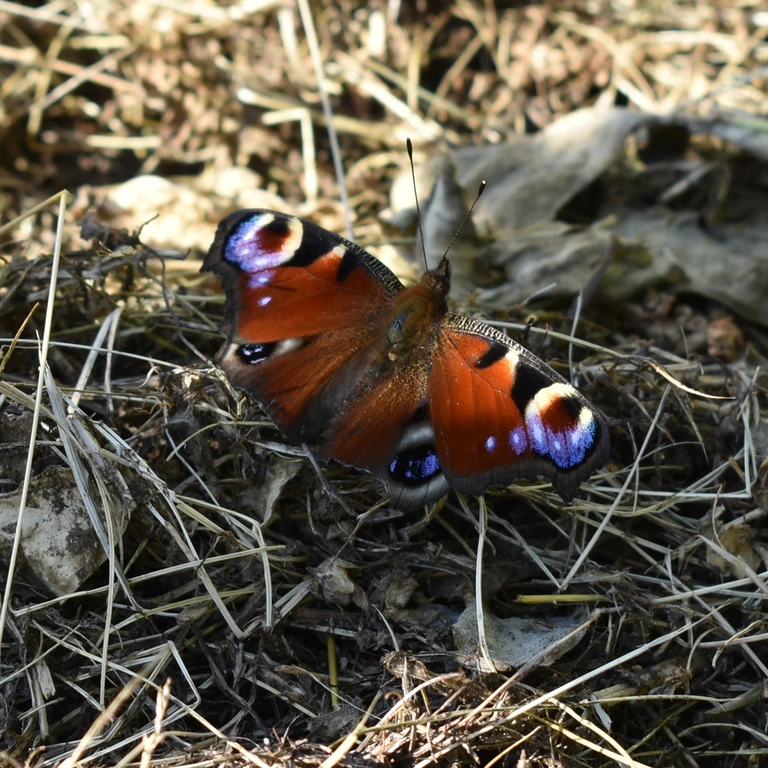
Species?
Aglais io
